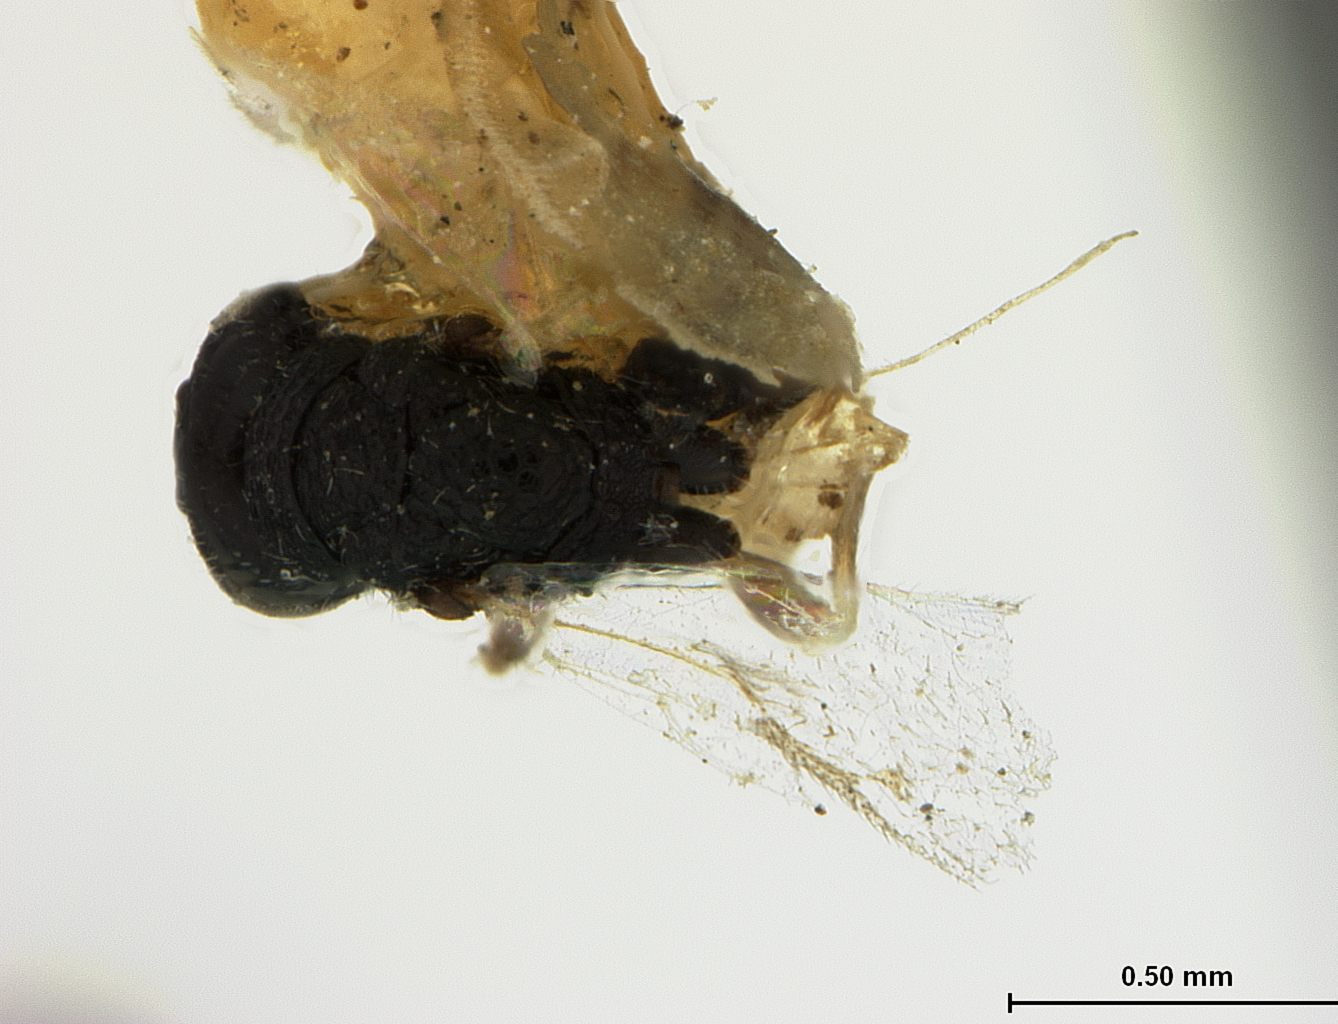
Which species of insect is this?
Eurytomocharis minuta
